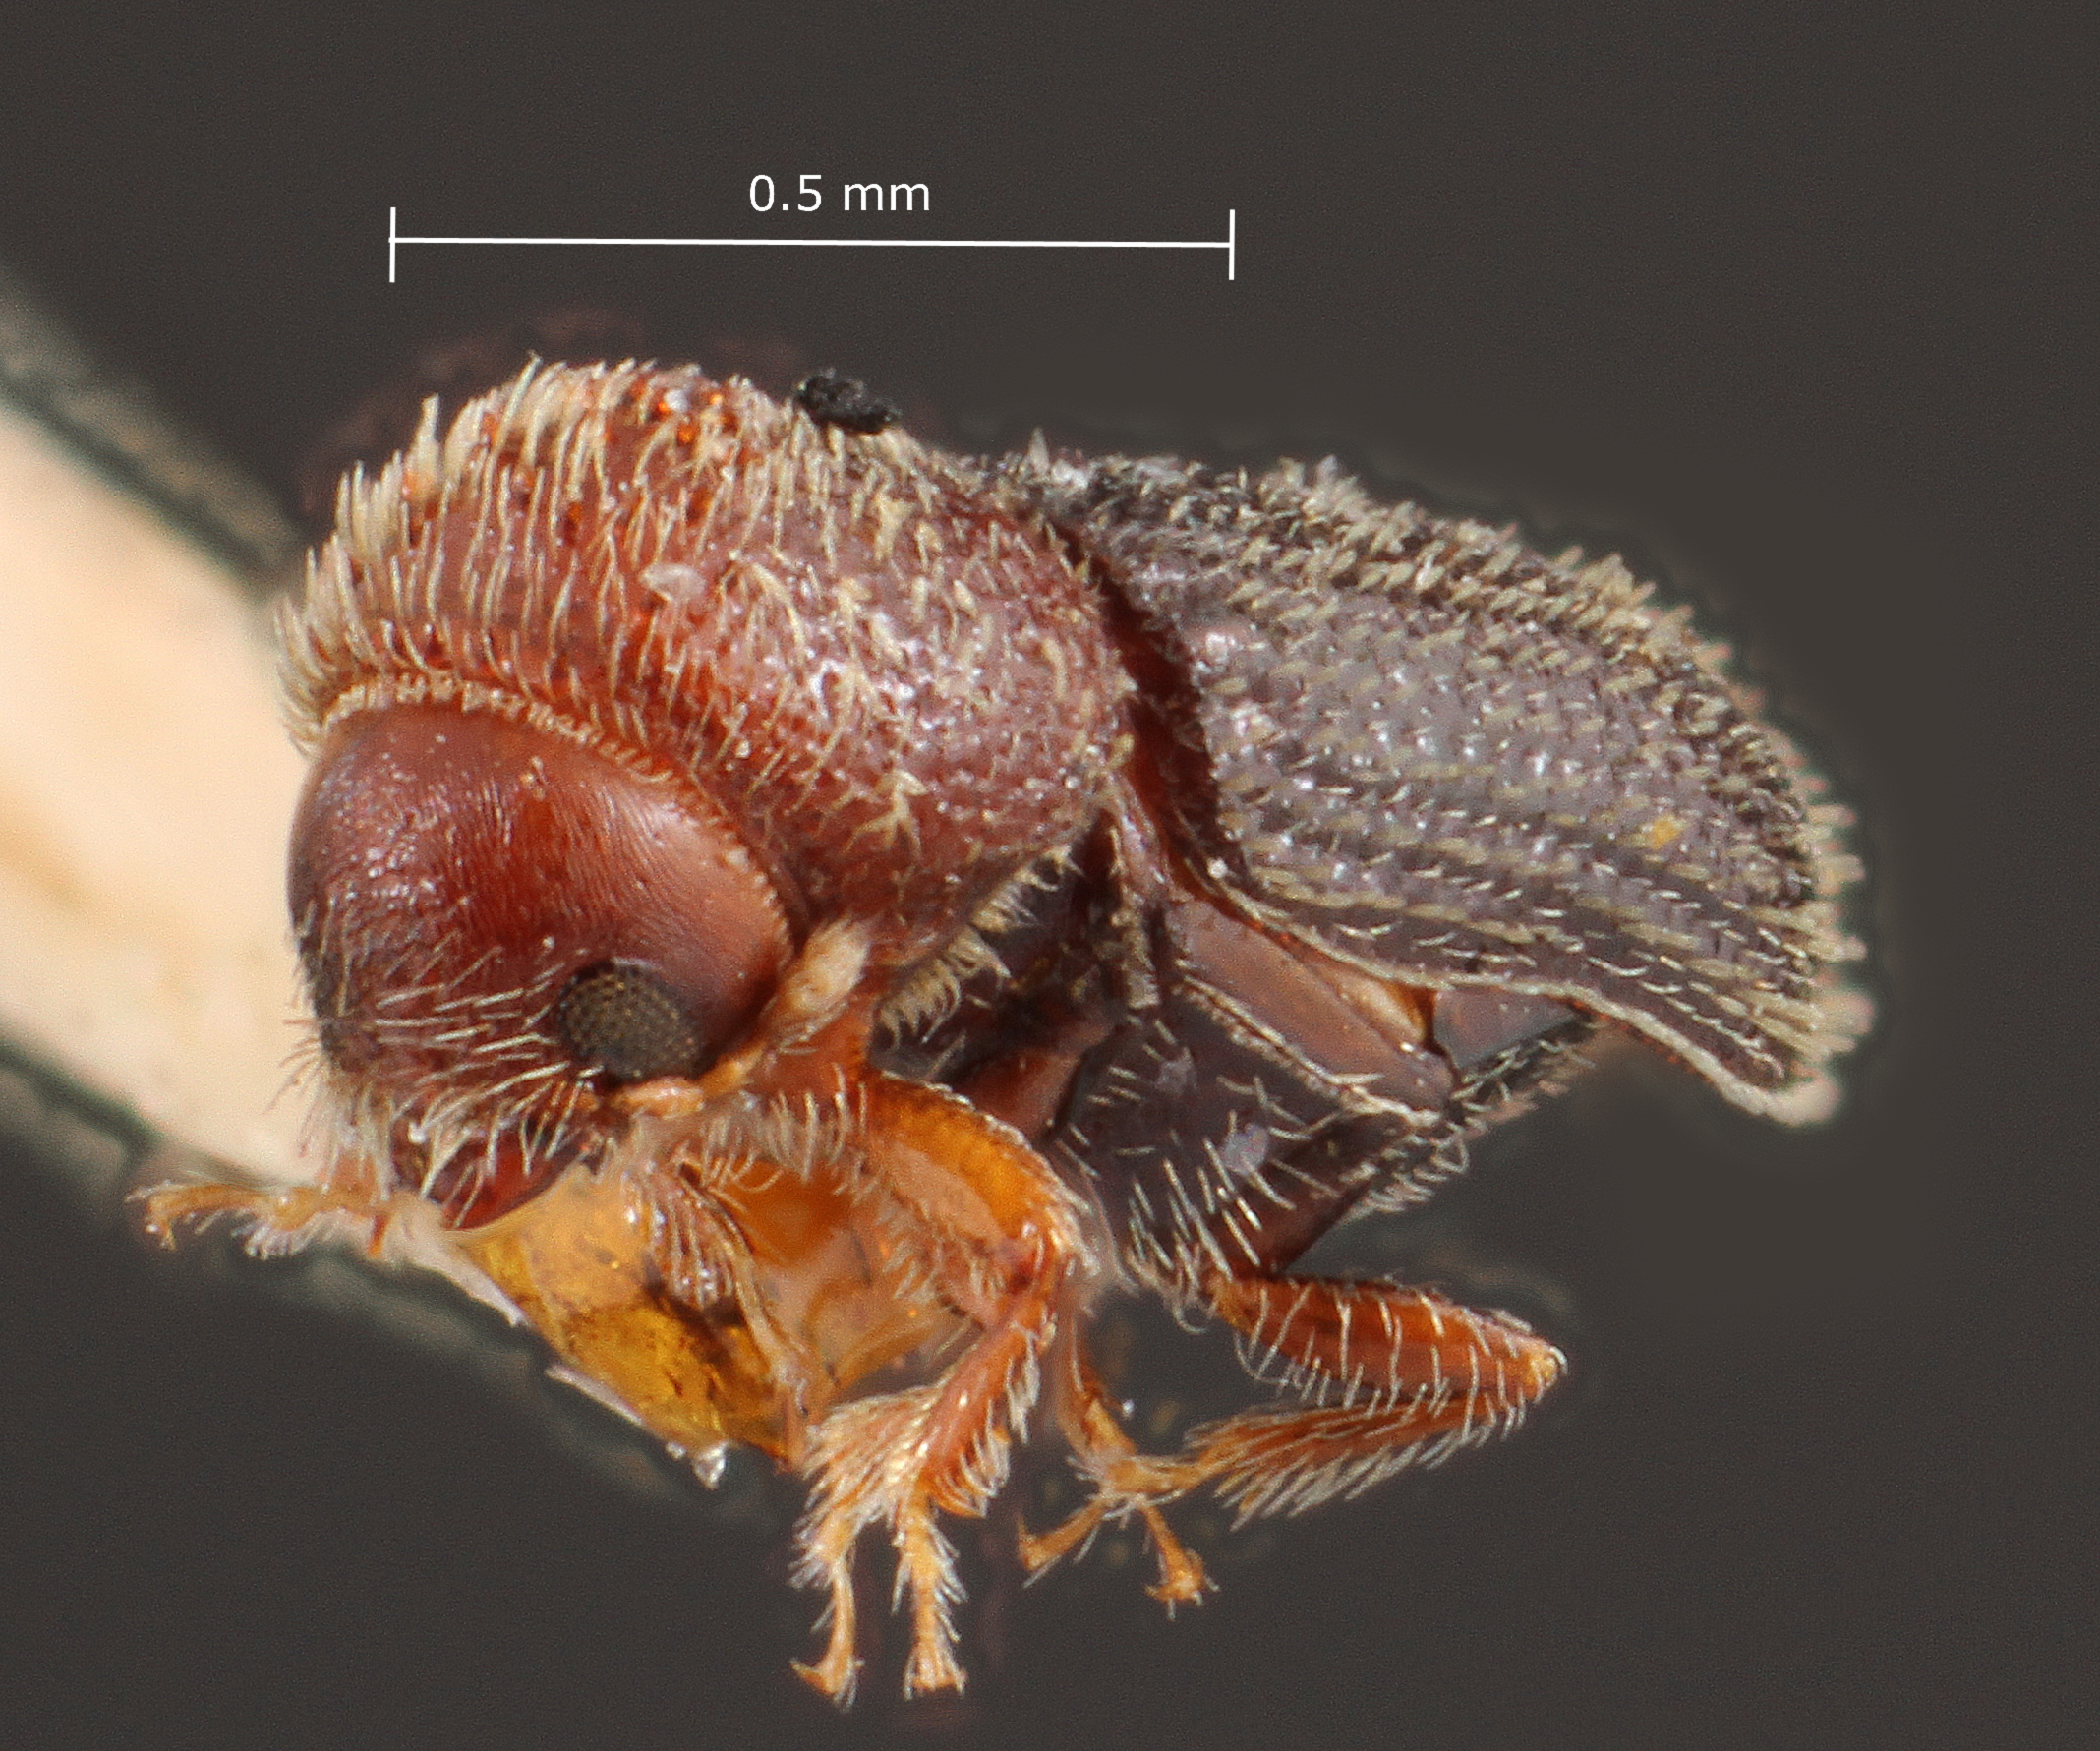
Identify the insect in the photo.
Hypothenemus californicus
